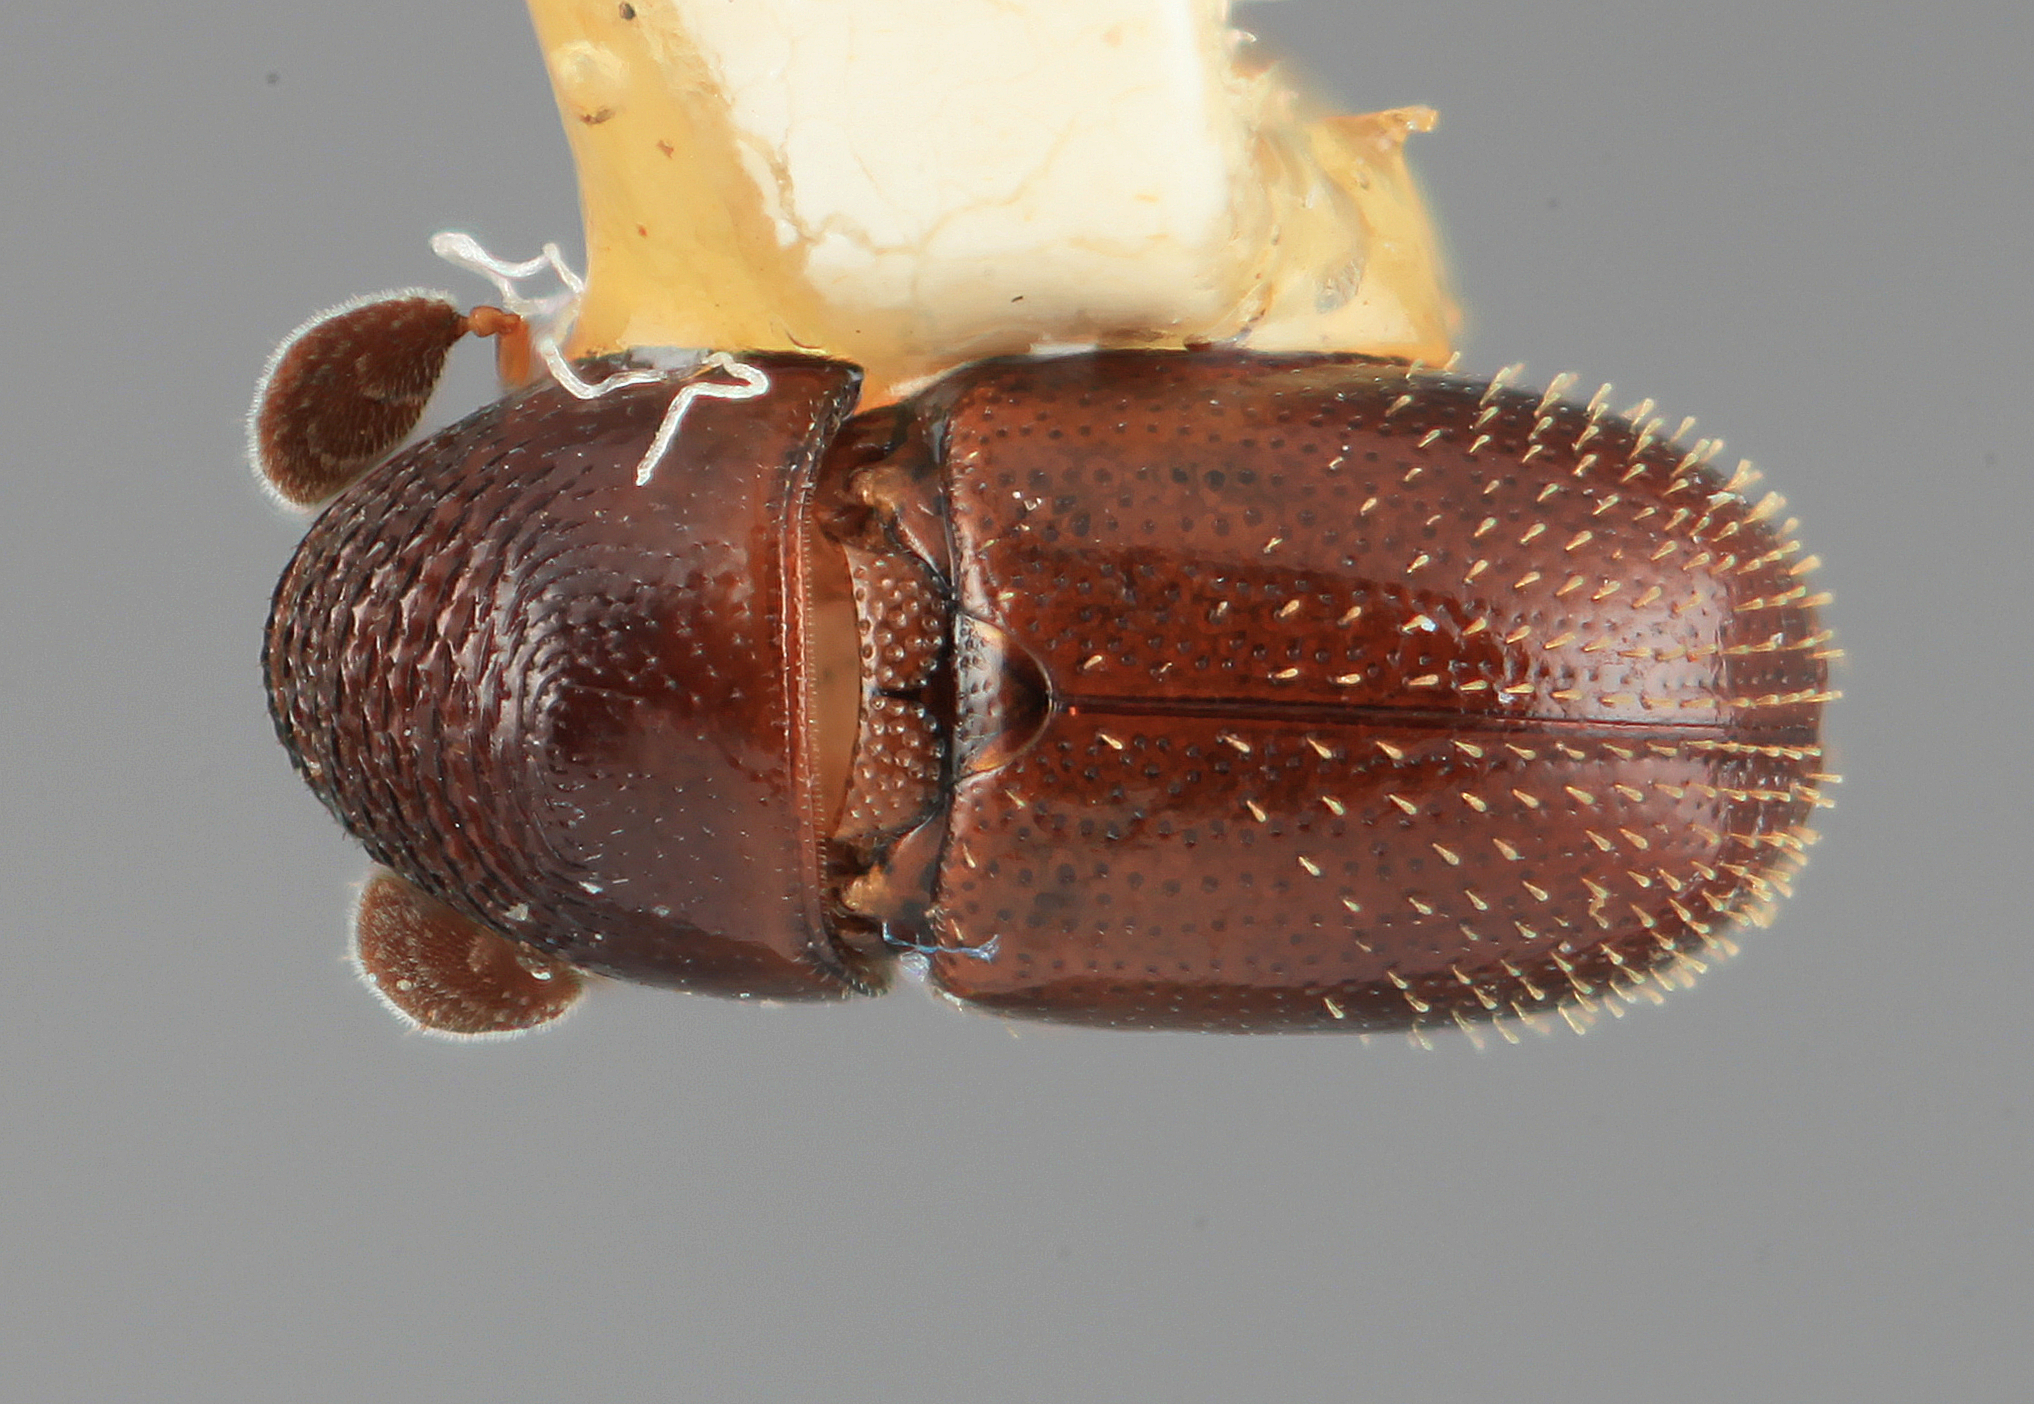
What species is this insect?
Araptus lepidus
